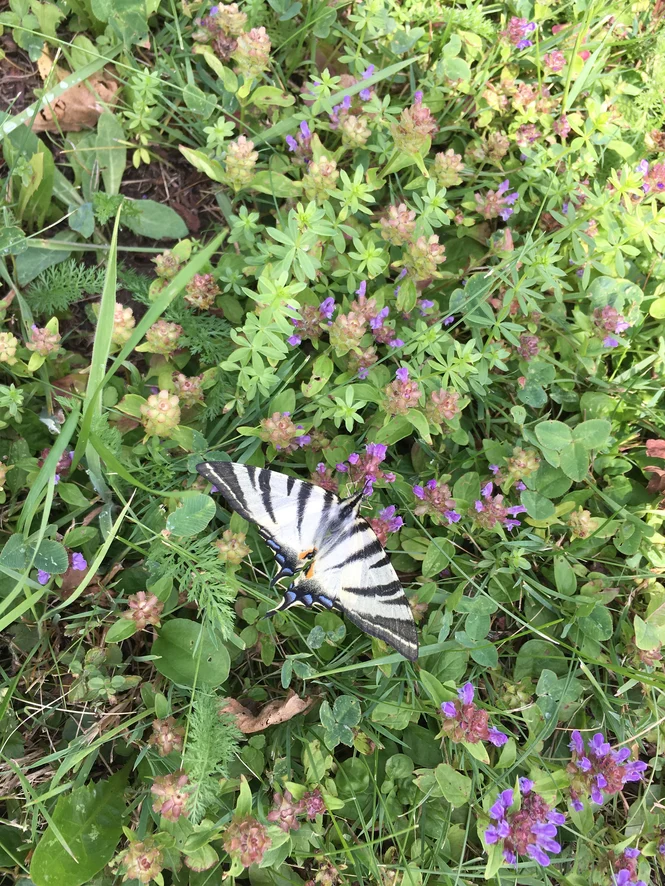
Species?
Iphiclides podalirius
